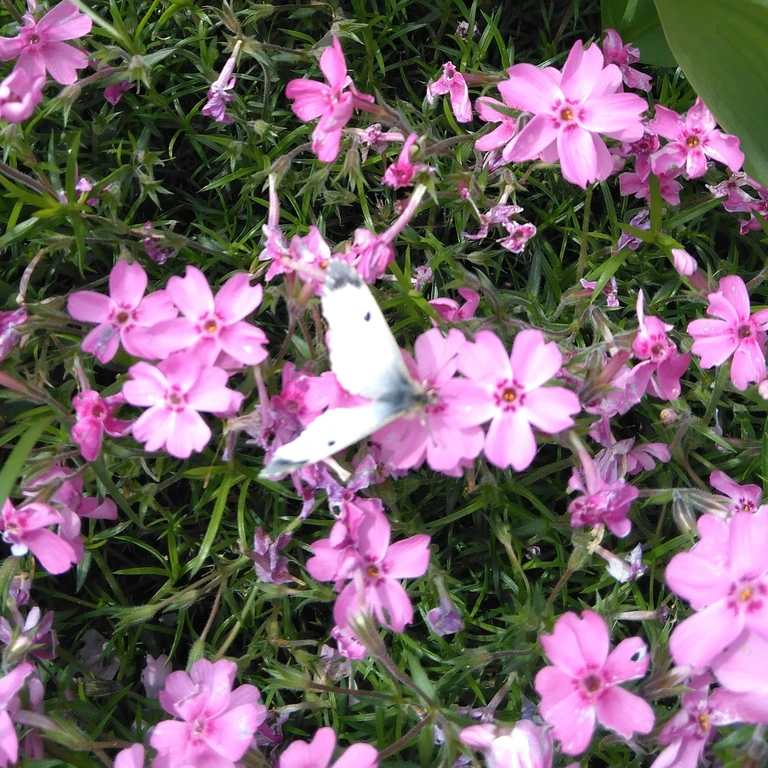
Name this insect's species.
Anthocharis cardamines
